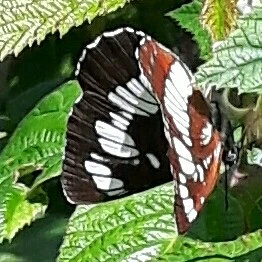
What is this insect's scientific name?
Neptis rivularis
